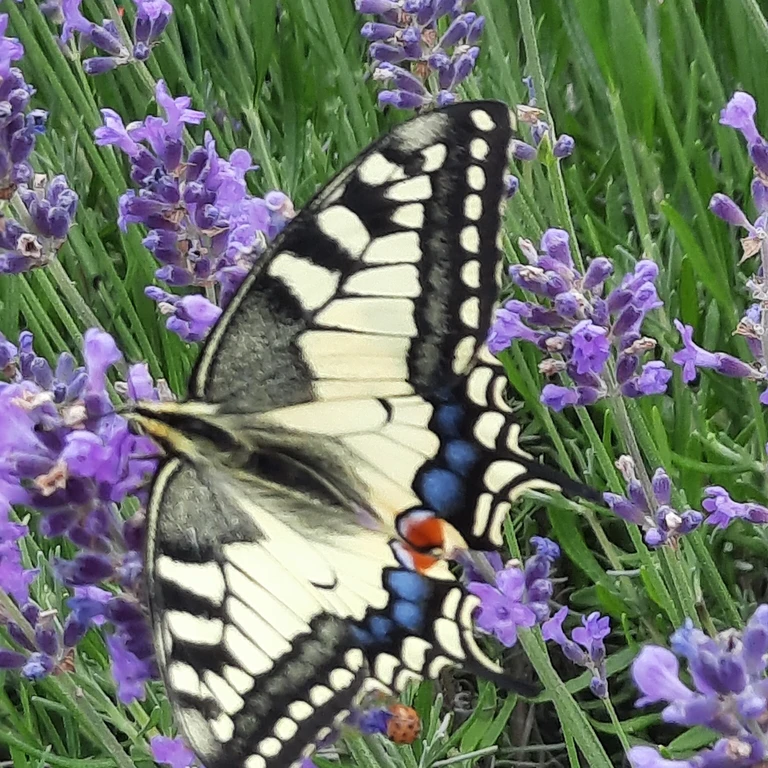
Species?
Papilio machaon
